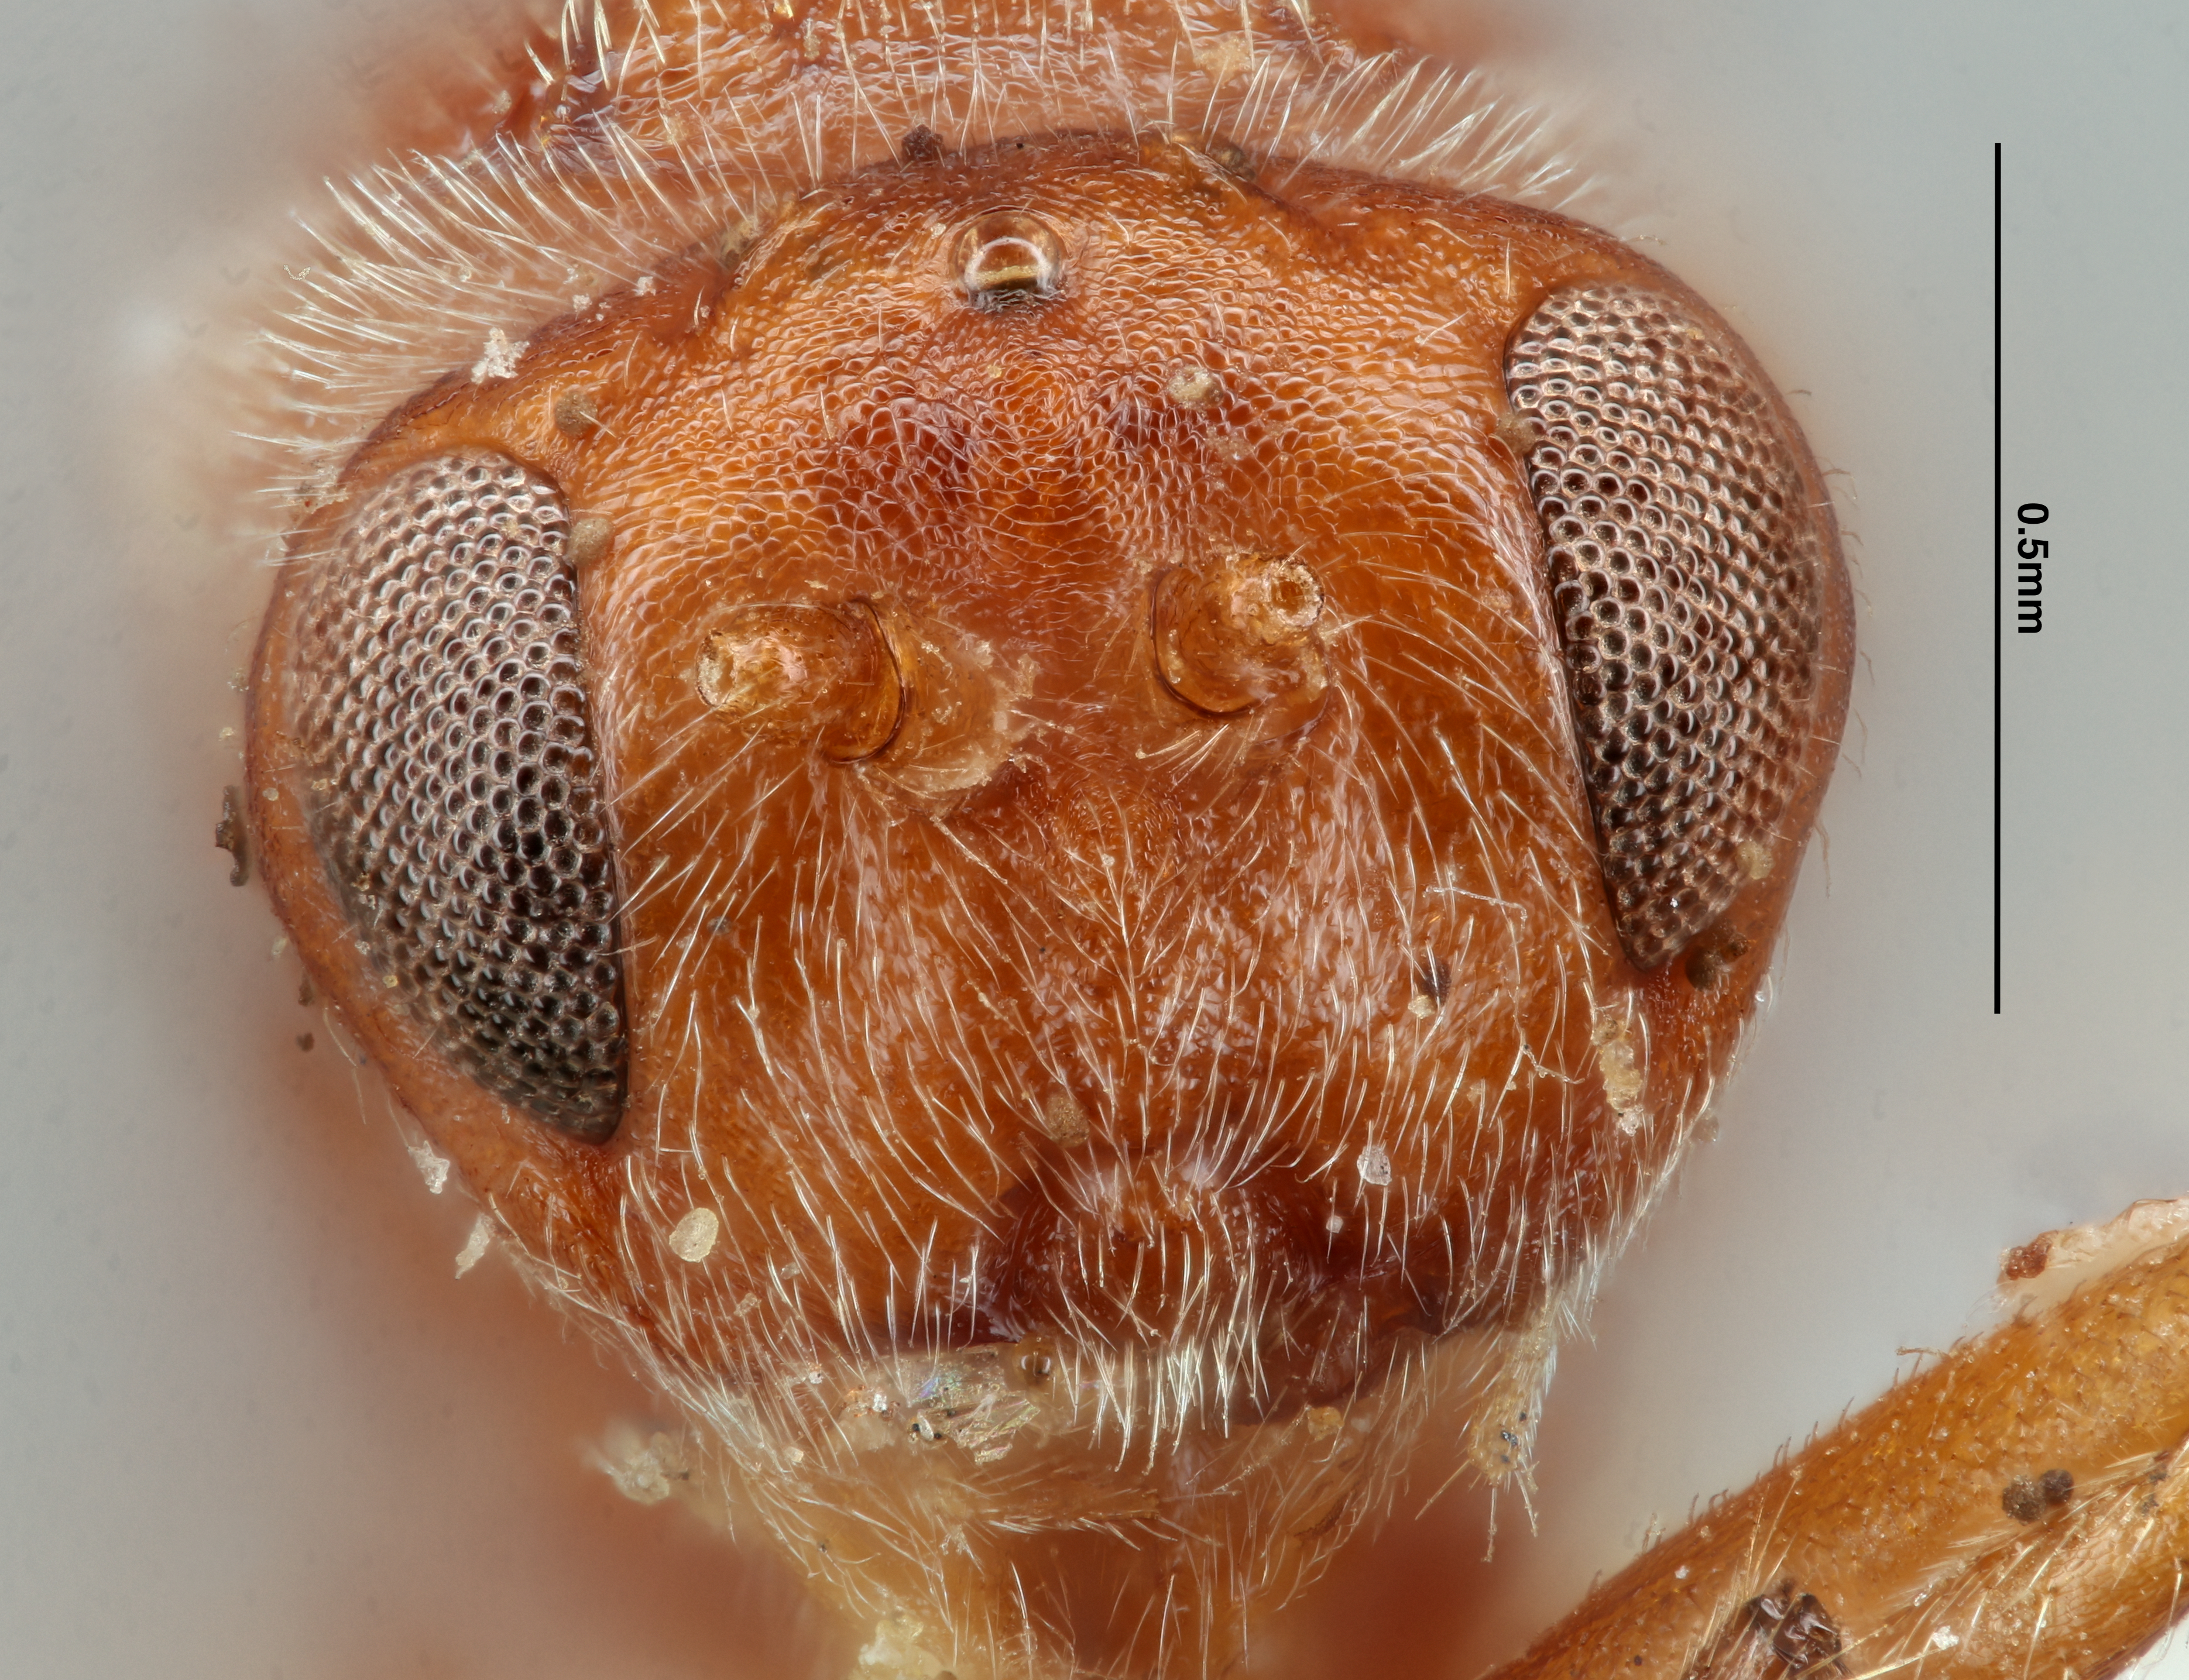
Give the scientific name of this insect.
Callirhytis vaccinifoliae
